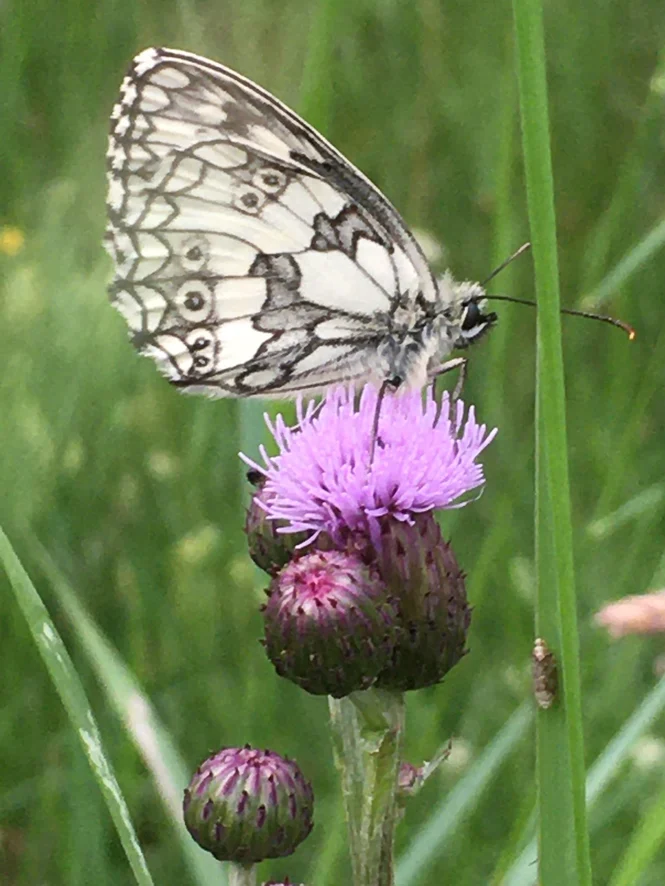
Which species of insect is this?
Melanargia galathea
